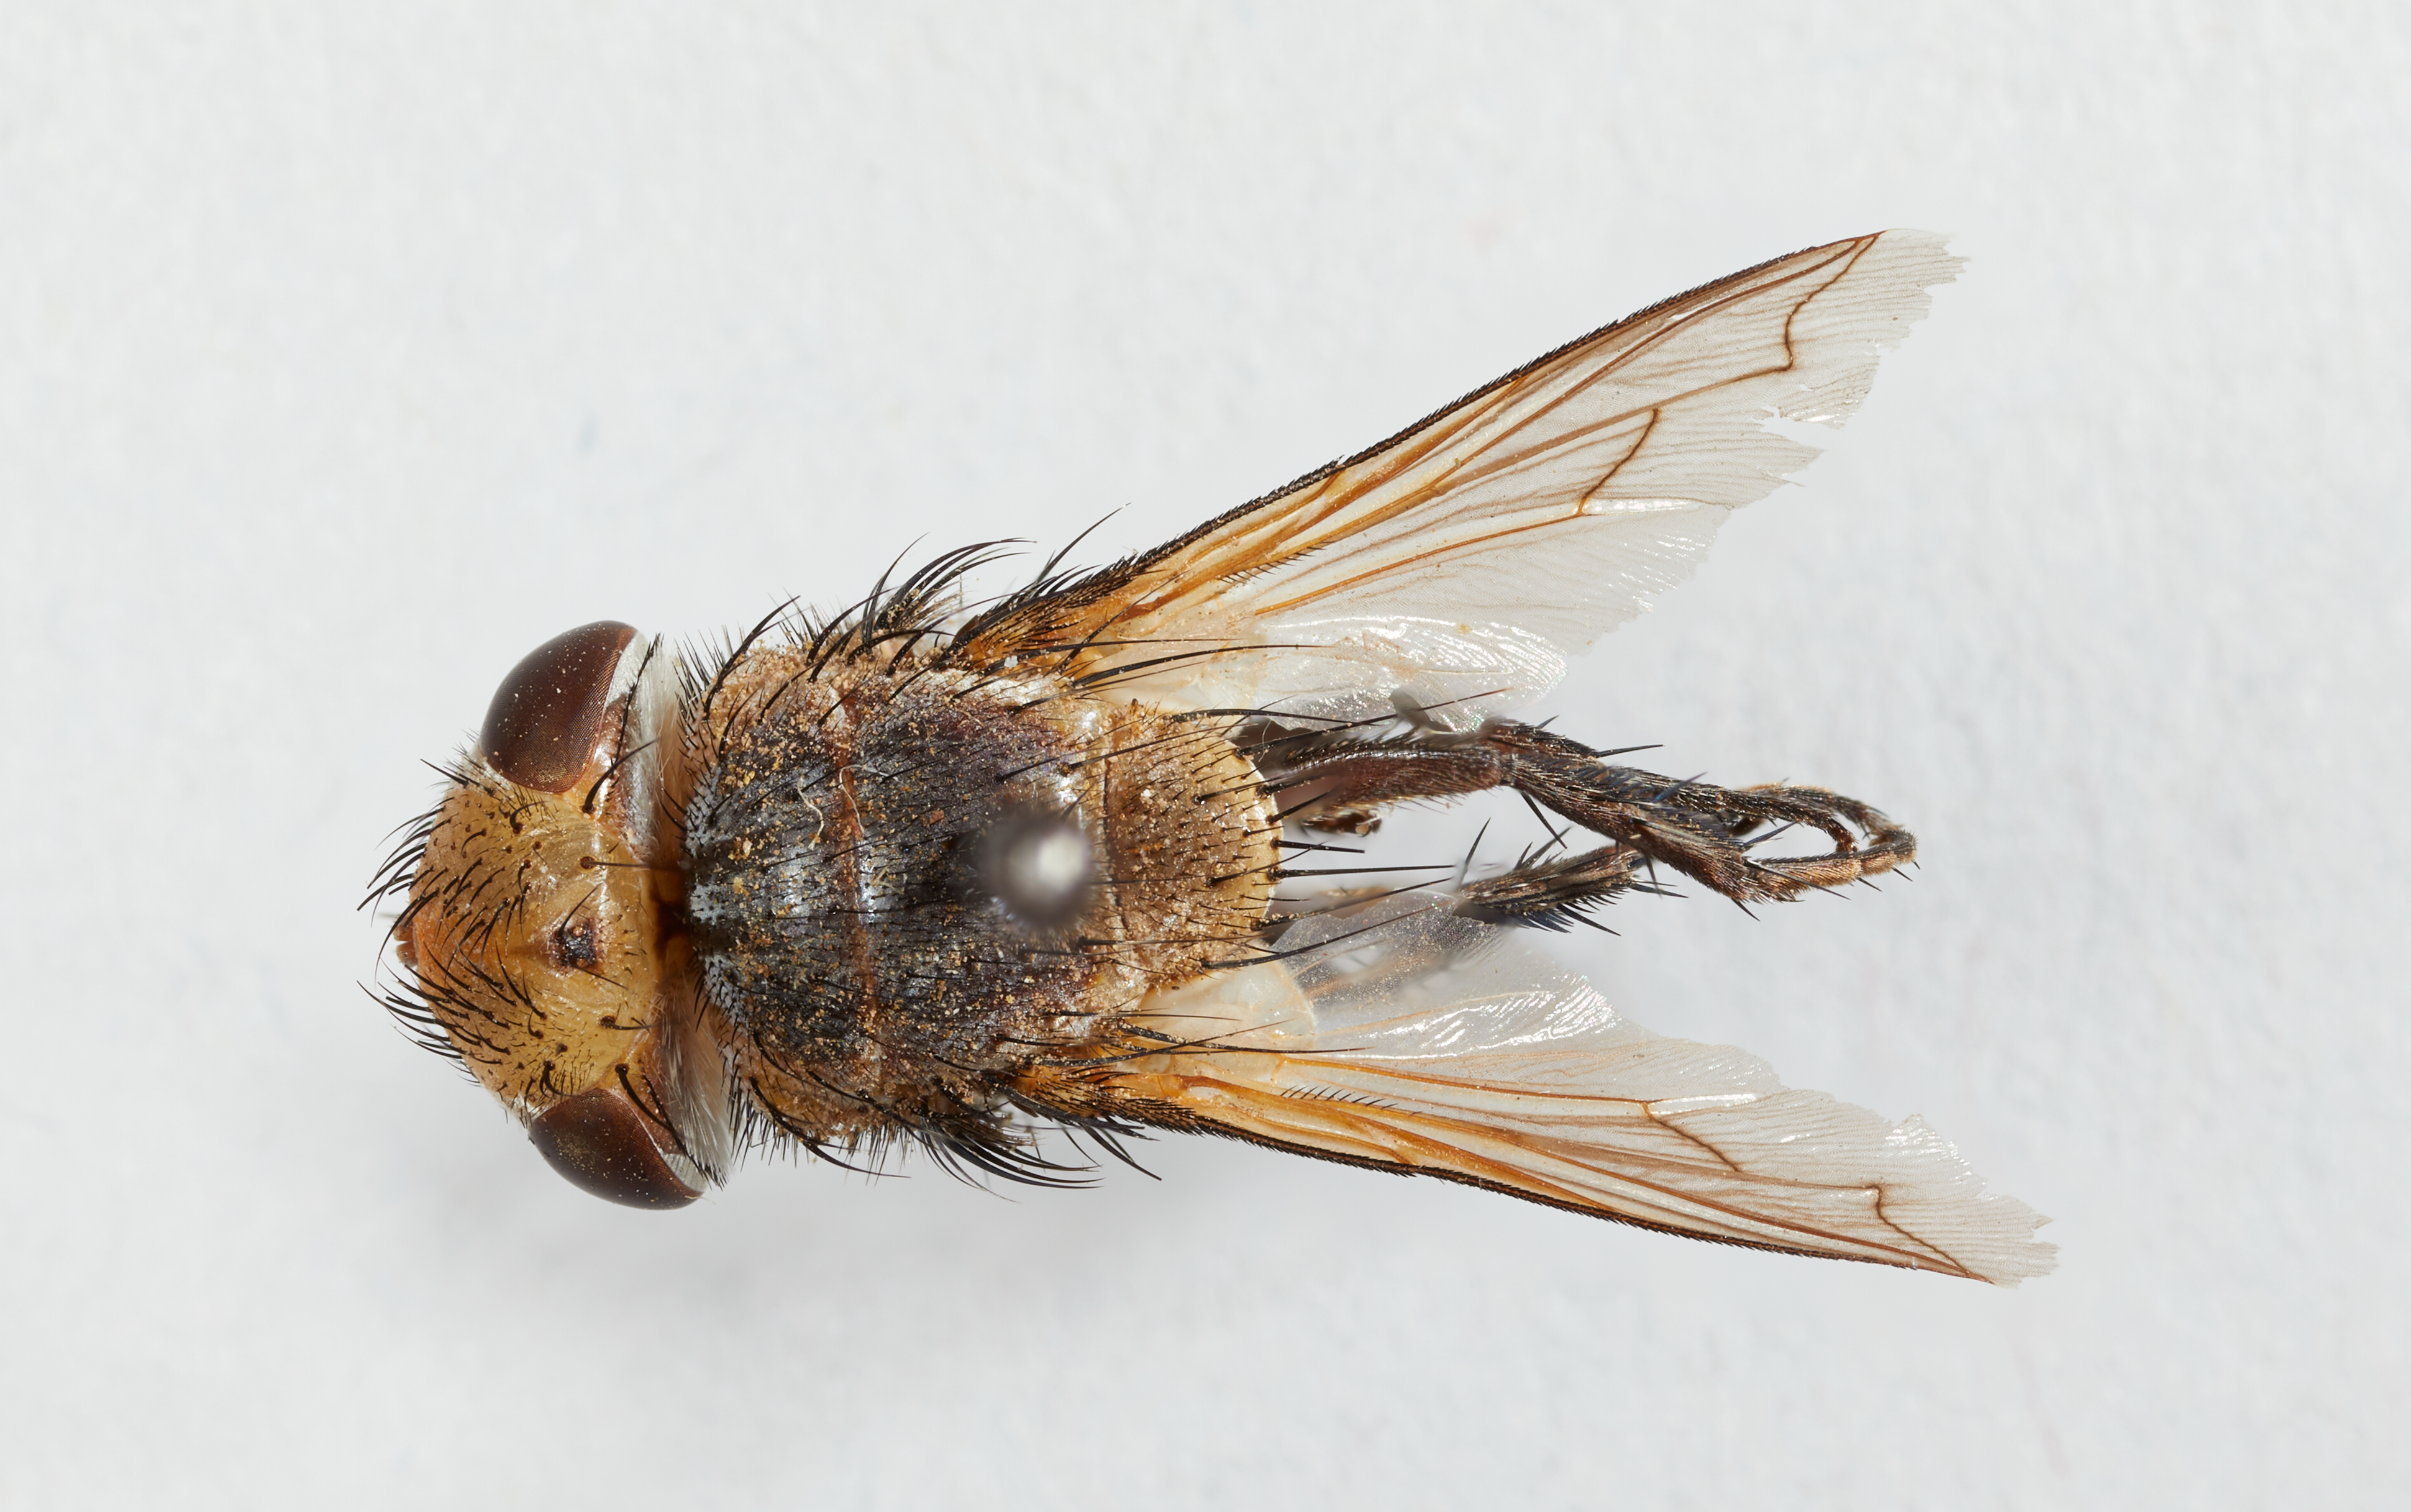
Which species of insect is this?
Salmacia chaetosa
